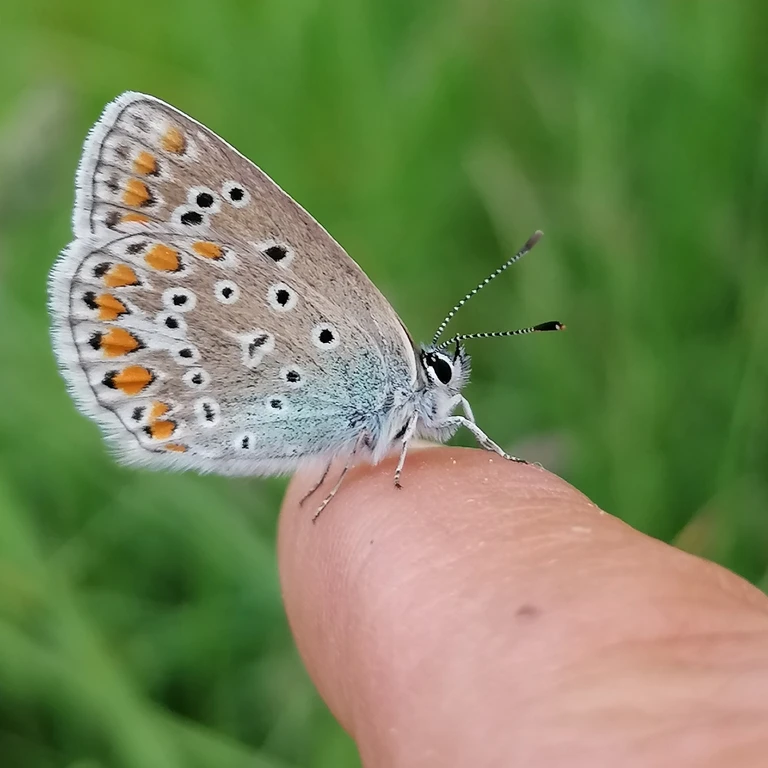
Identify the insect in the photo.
Polyommatus icarus
